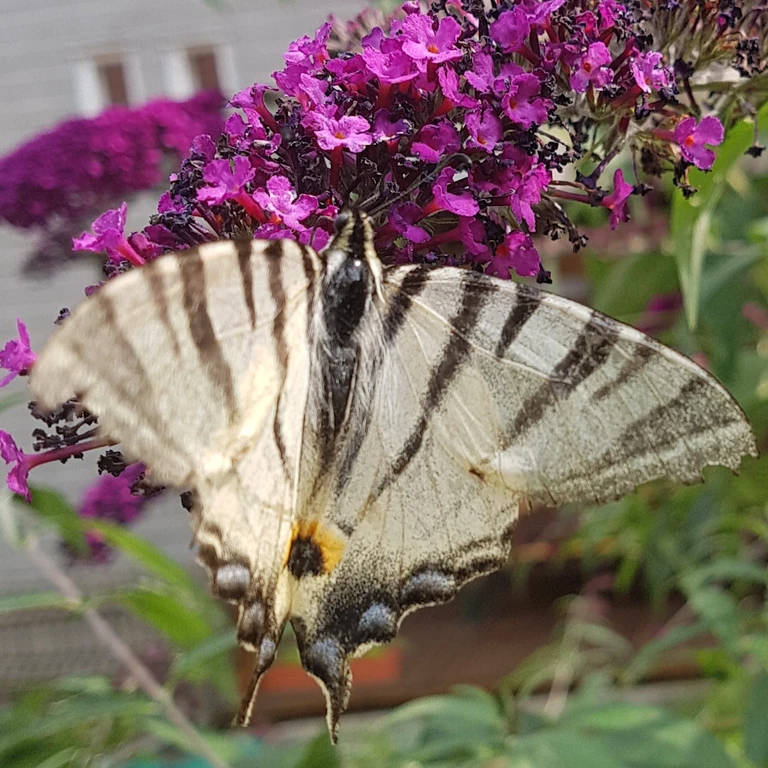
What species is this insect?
Iphiclides podalirius
